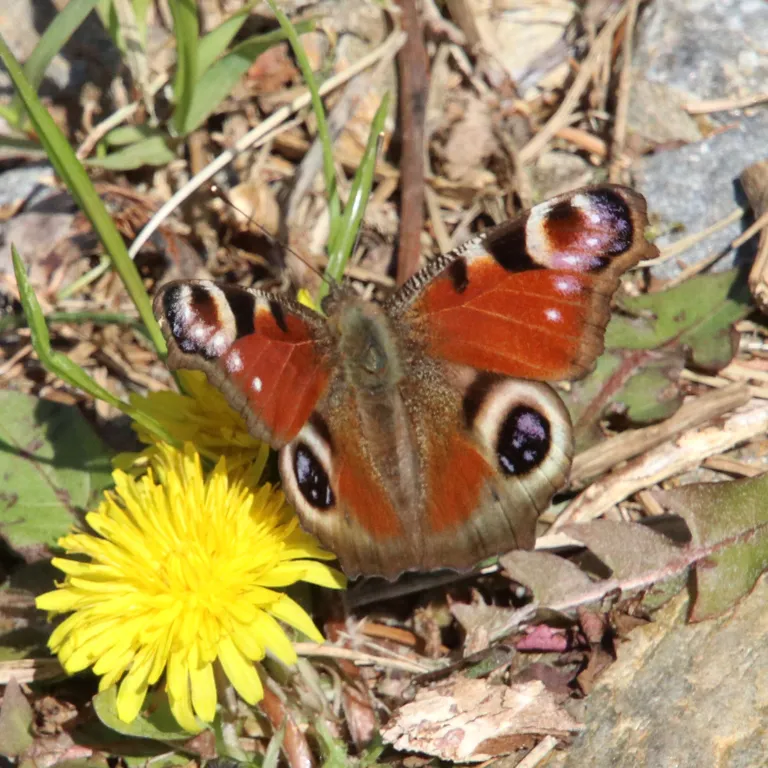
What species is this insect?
Aglais io
